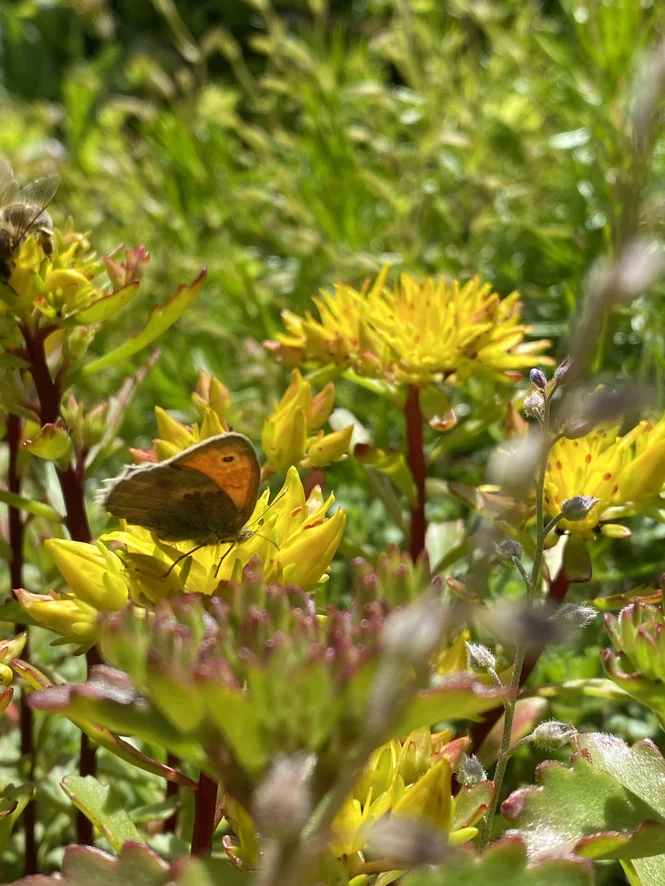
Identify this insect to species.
Coenonympha pamphilus
